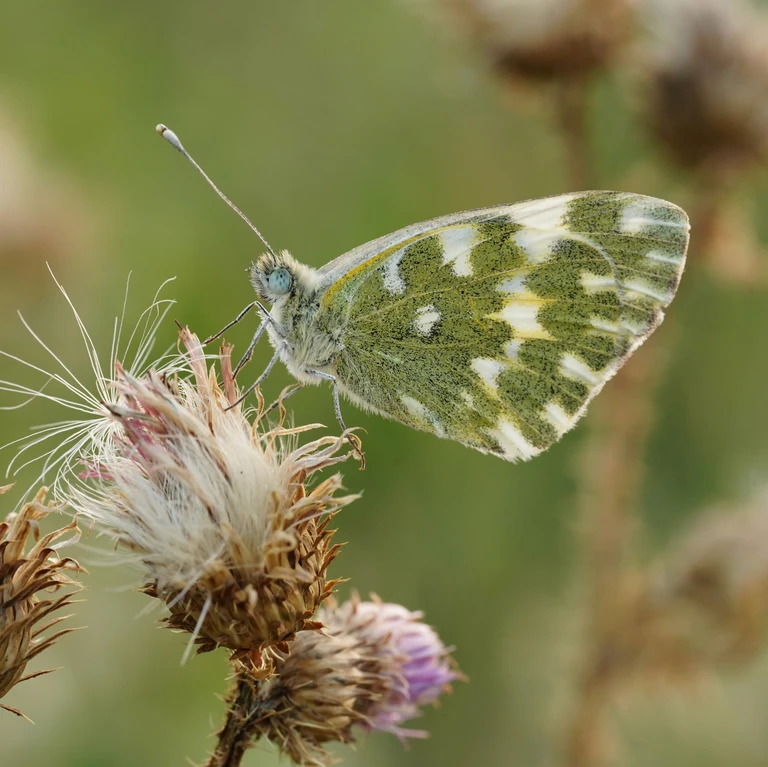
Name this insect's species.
Pontia edusa
